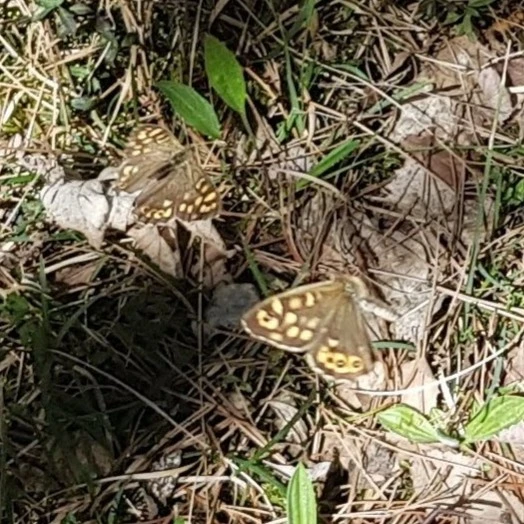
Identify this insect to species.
Pararge aegeria
